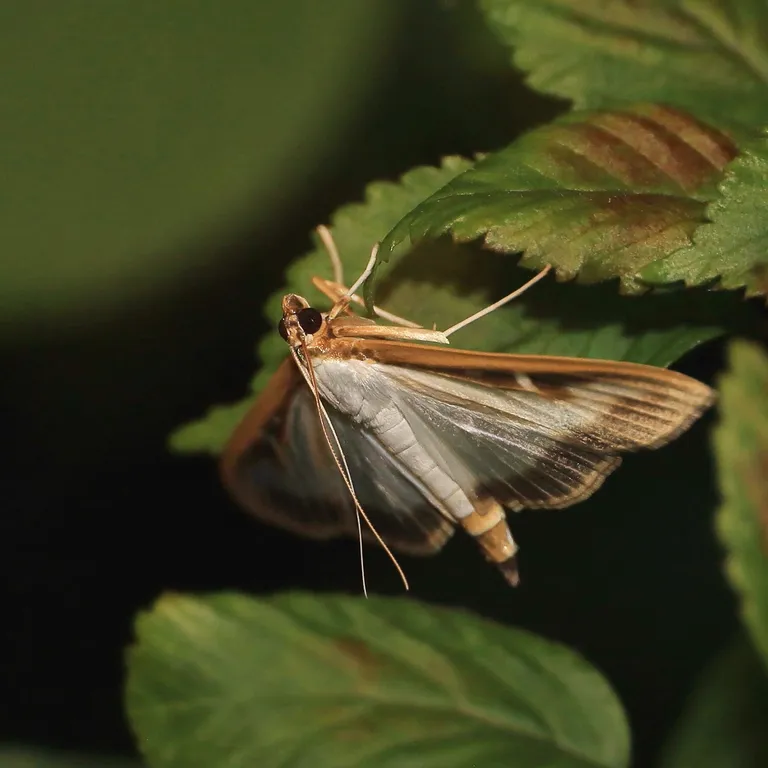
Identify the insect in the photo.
Cydalima perspectalis
